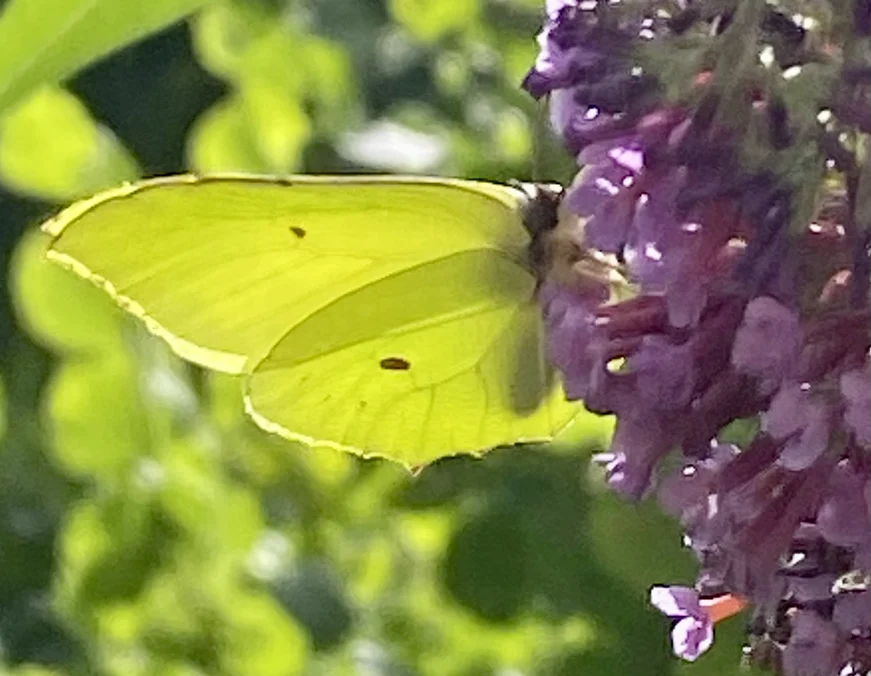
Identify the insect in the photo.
Gonepteryx rhamni
